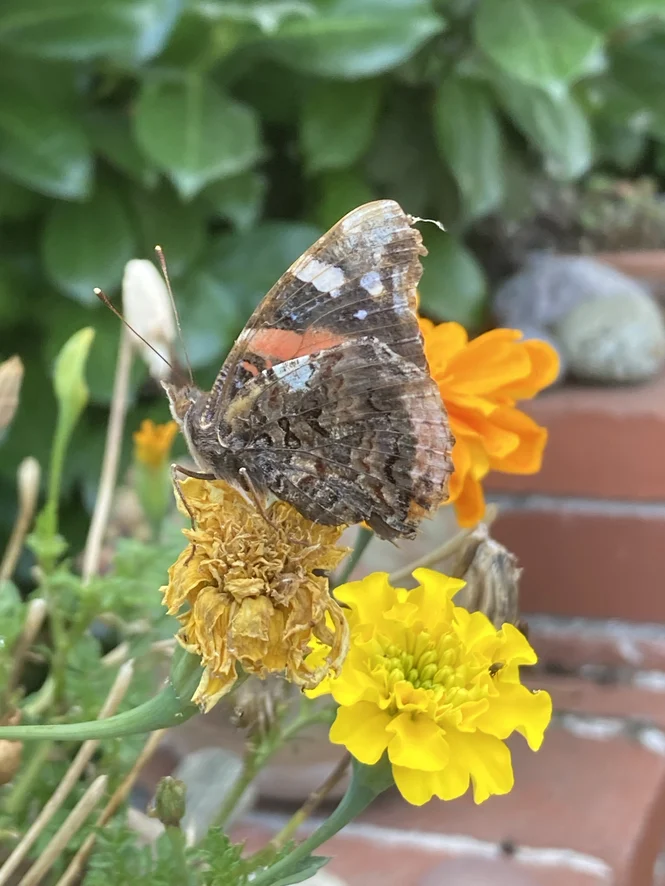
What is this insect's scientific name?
Vanessa atalanta
